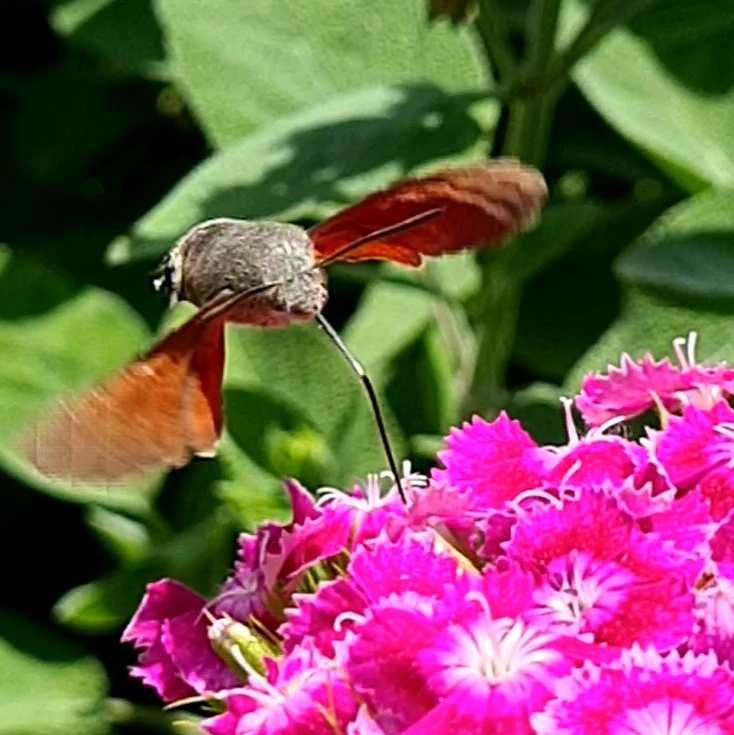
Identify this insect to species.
Macroglossum stellatarum
